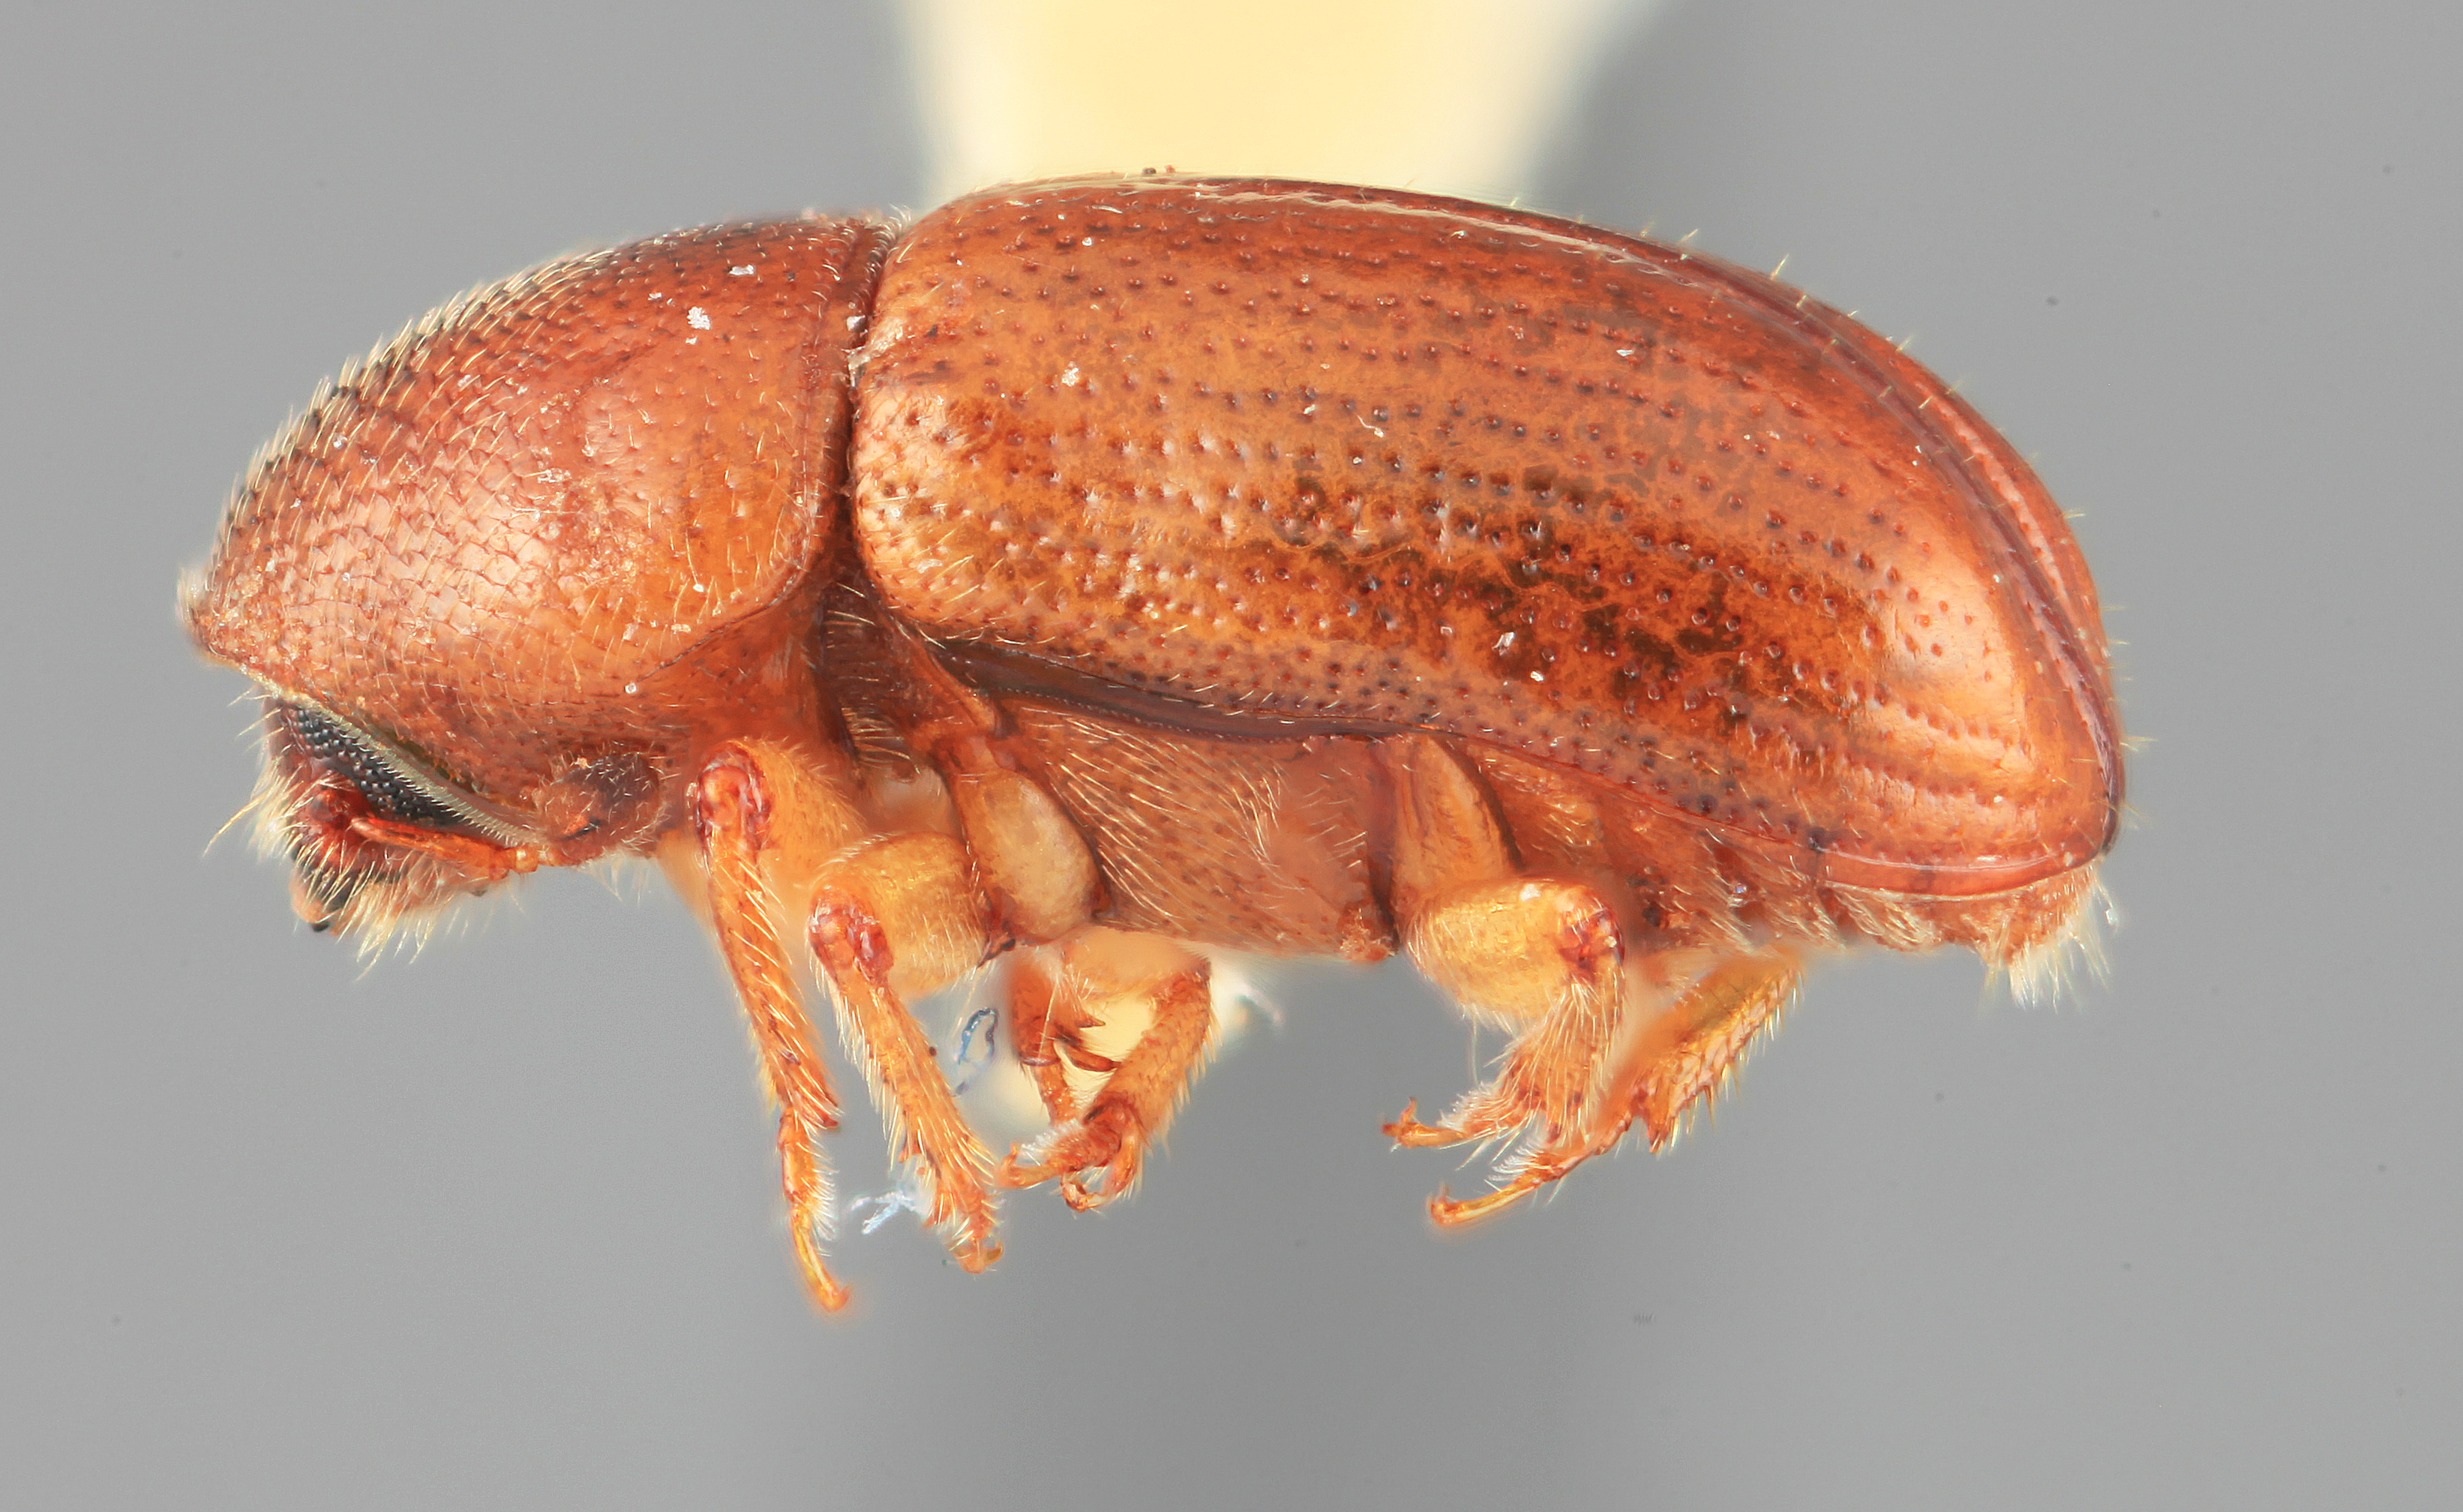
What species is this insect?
Thamnophthorus impensus
